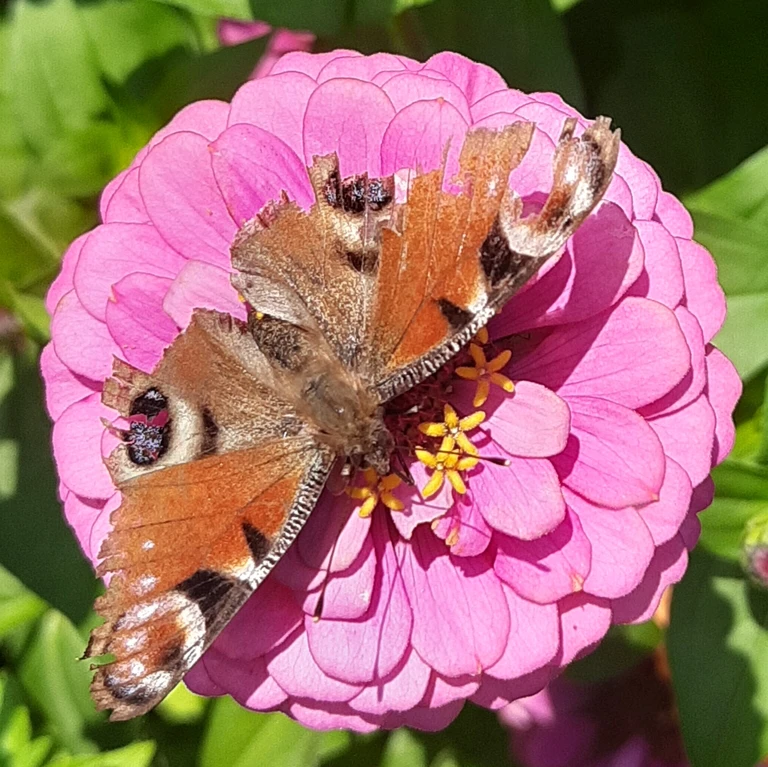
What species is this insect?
Aglais io
